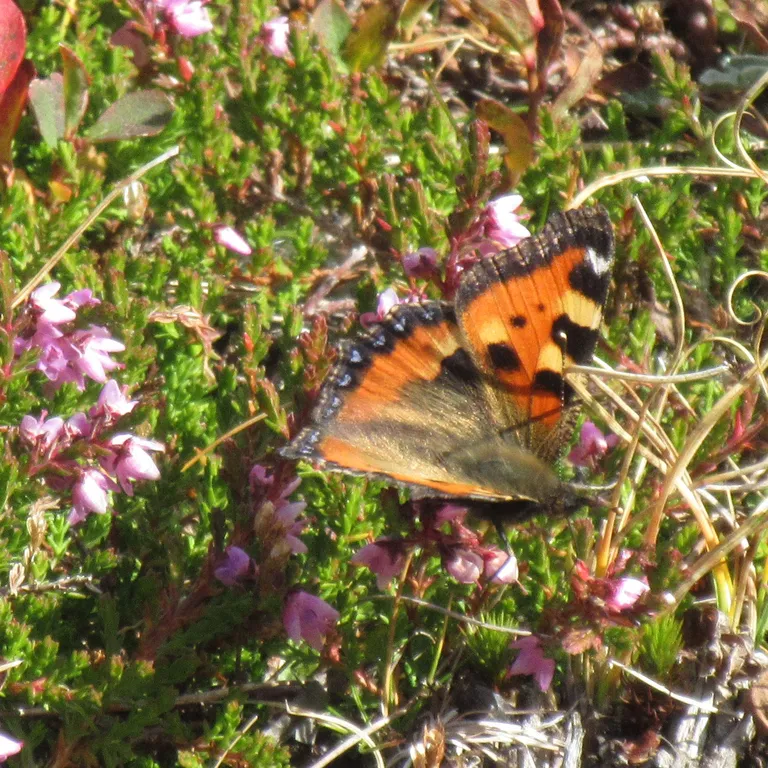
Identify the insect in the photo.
Aglais urticae
